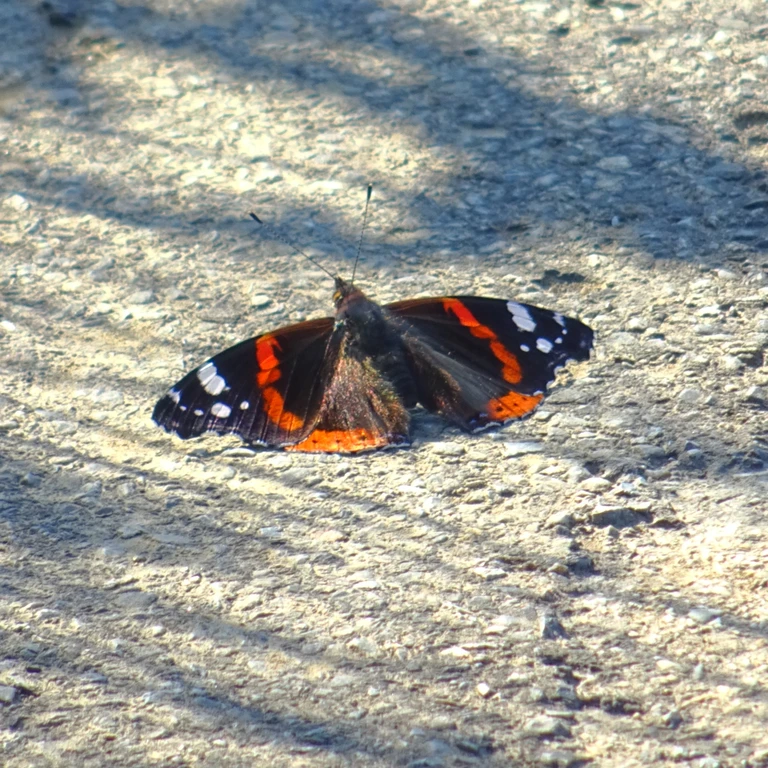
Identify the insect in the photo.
Vanessa atalanta
